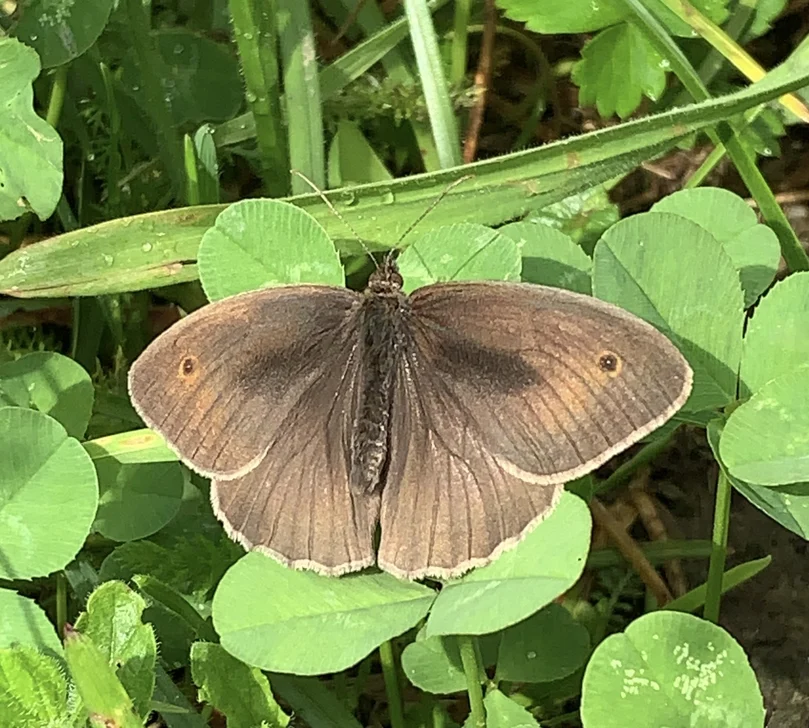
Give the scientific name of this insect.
Maniola jurtina
